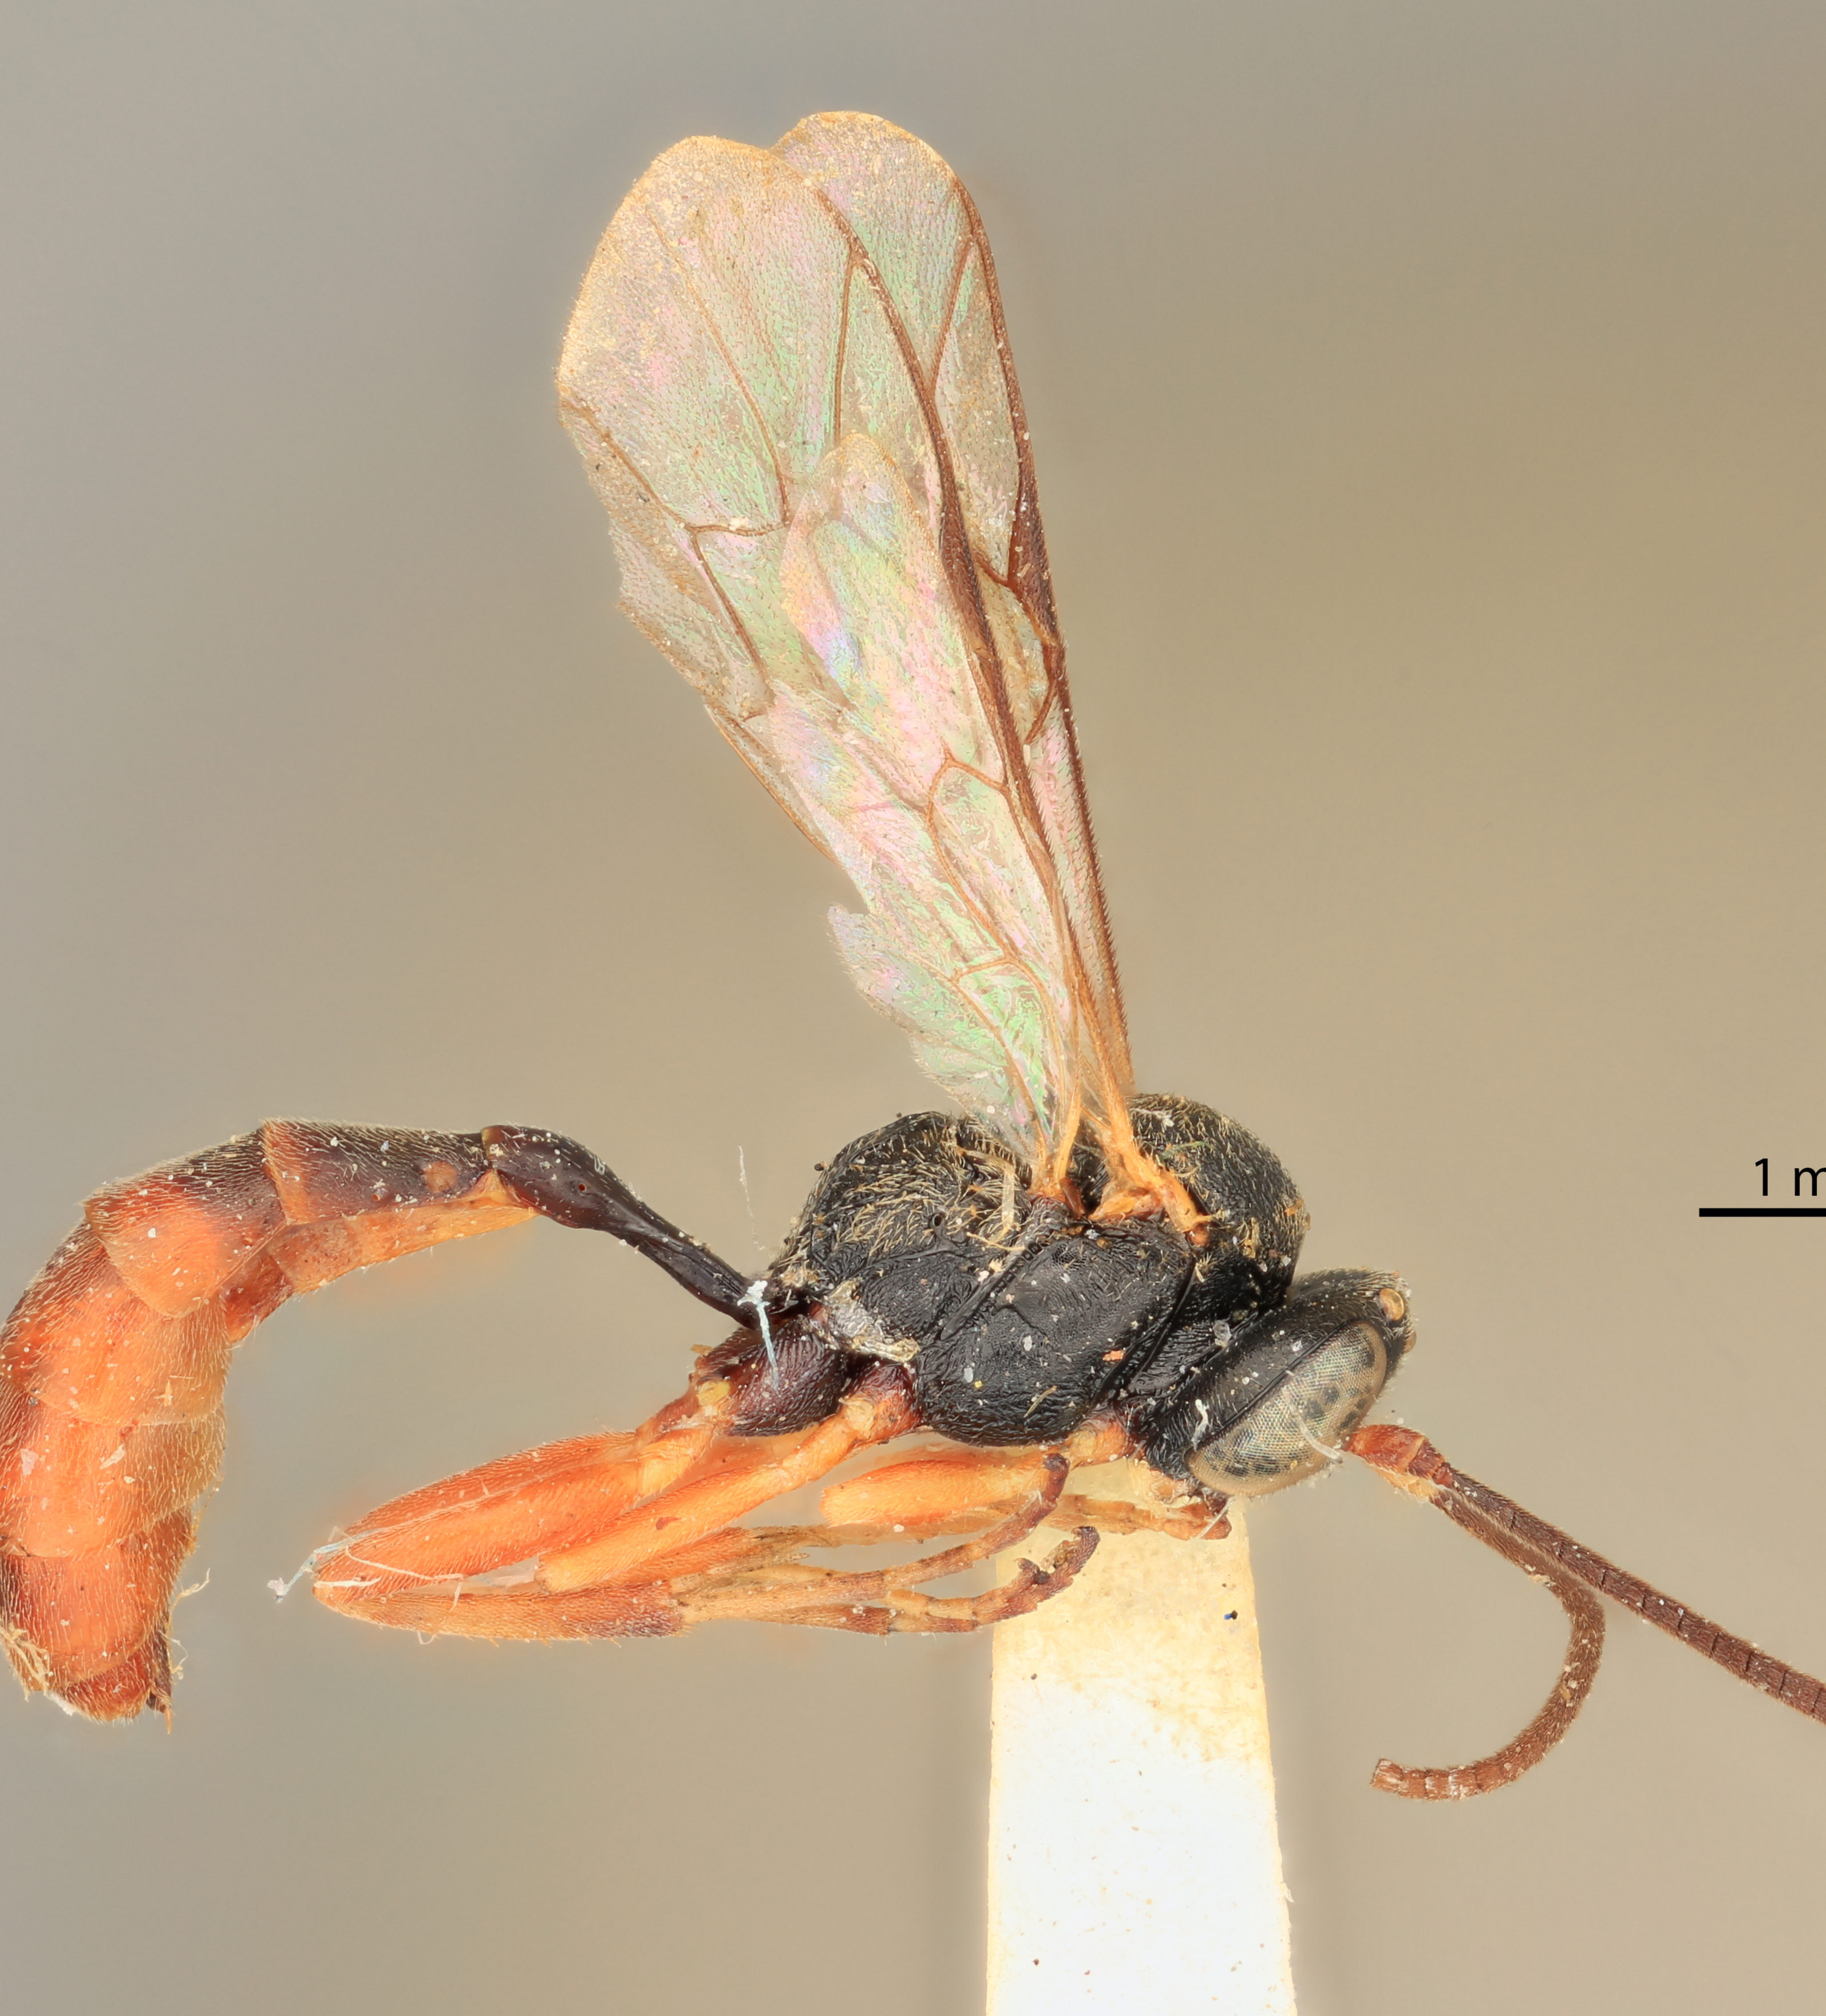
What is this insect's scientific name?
Casinaria scabriformis
